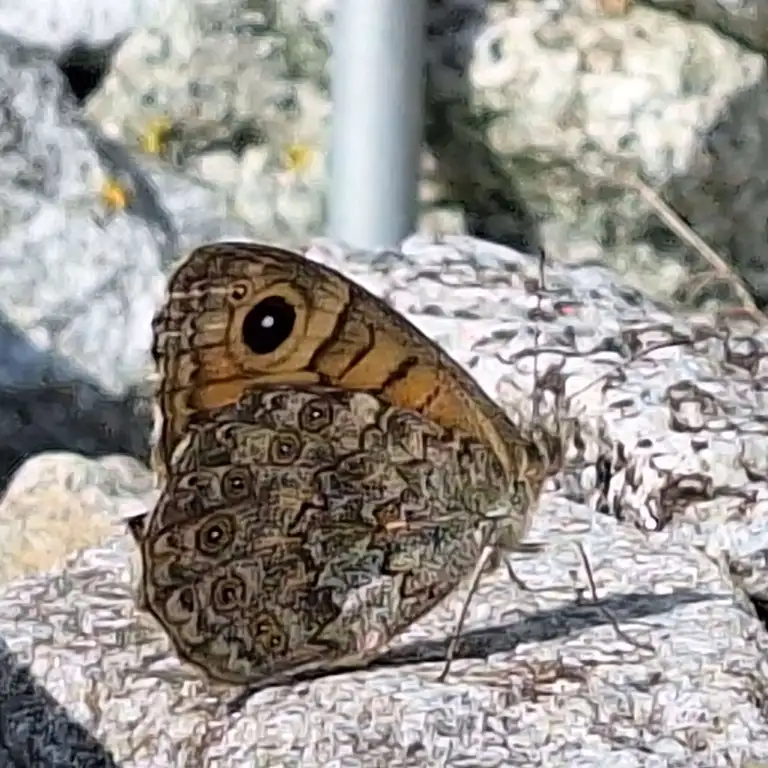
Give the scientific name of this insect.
Lasiommata megera (also Pararge megera)
